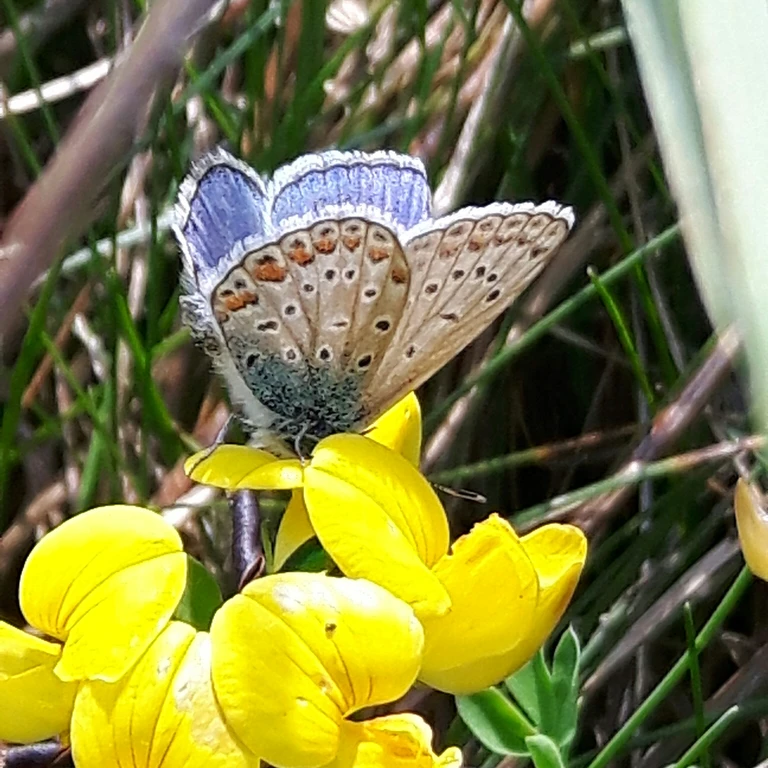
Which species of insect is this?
Polyommatus icarus
